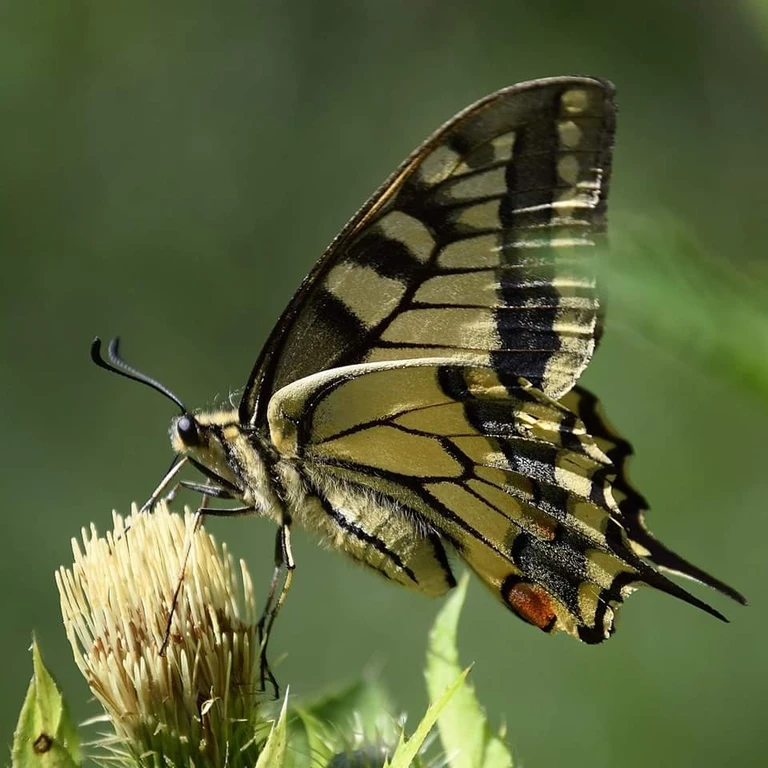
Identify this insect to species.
Papilio machaon
